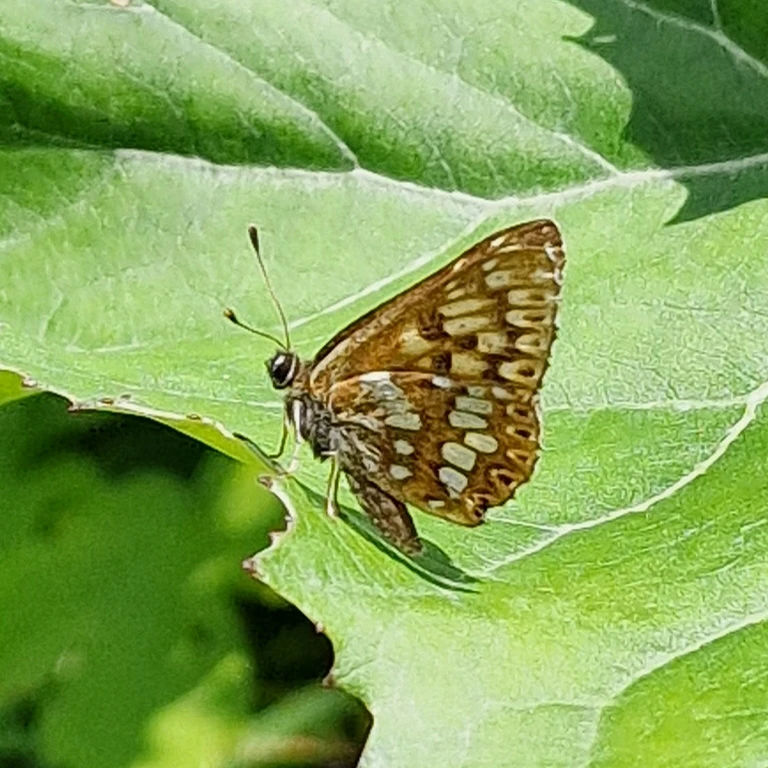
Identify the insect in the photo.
Hamearis lucina
